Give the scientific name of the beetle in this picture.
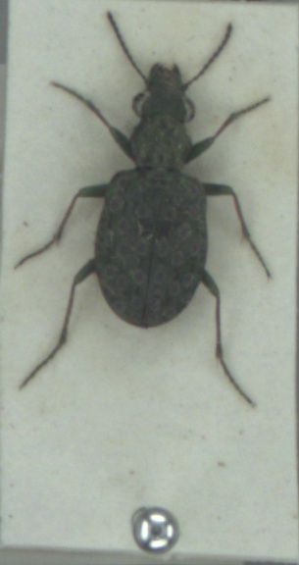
Elaphrus riparius
